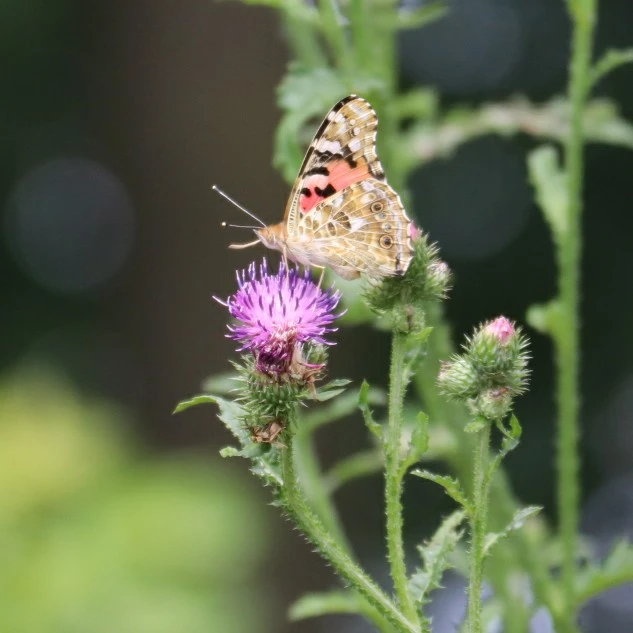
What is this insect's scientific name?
Vanessa cardui
